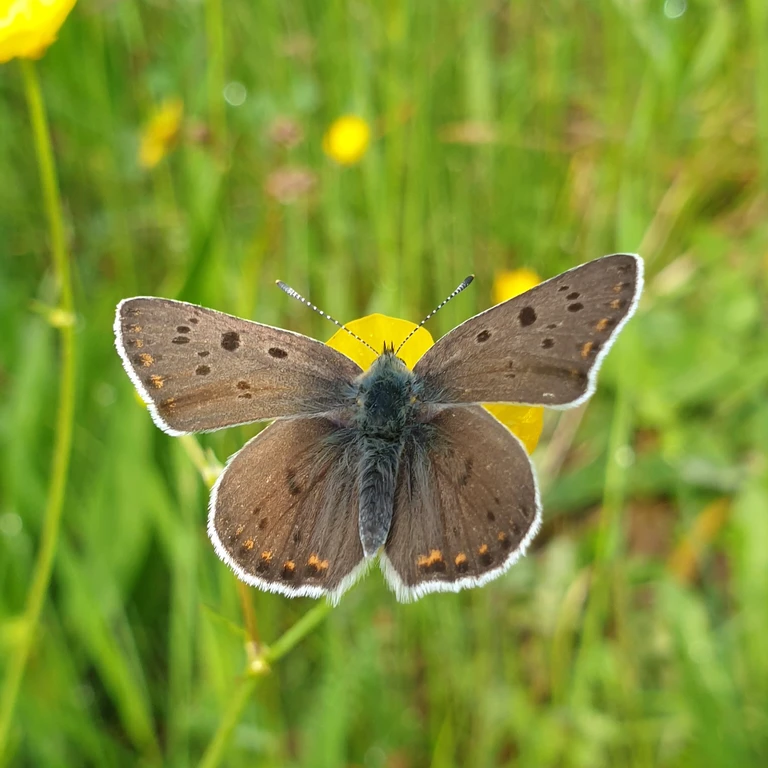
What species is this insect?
Lycaena tityrus (also Loweia tityrus)
